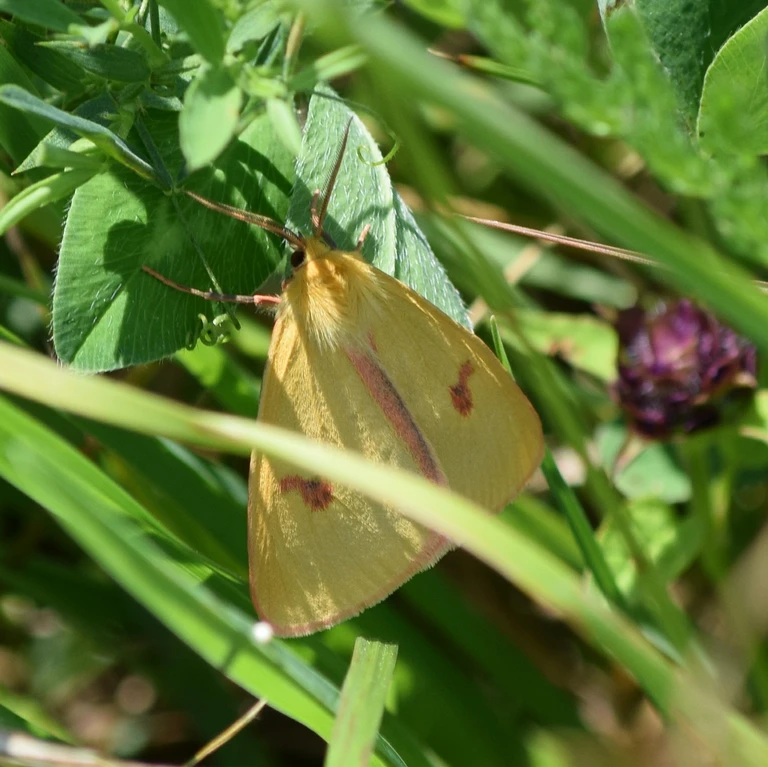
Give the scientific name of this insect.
Diacrisia sannio
